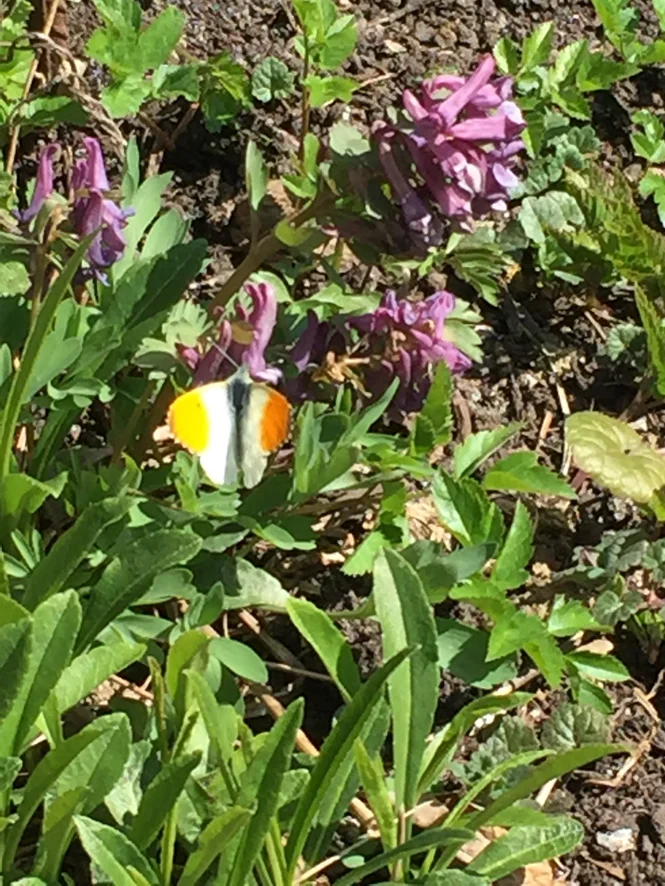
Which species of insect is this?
Anthocharis cardamines
